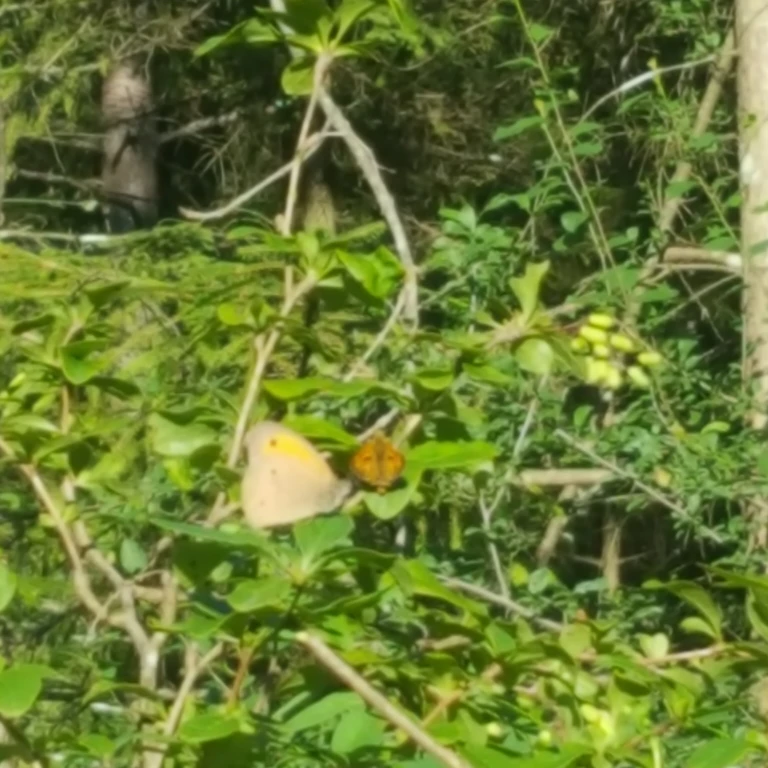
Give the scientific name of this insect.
Maniola jurtina
